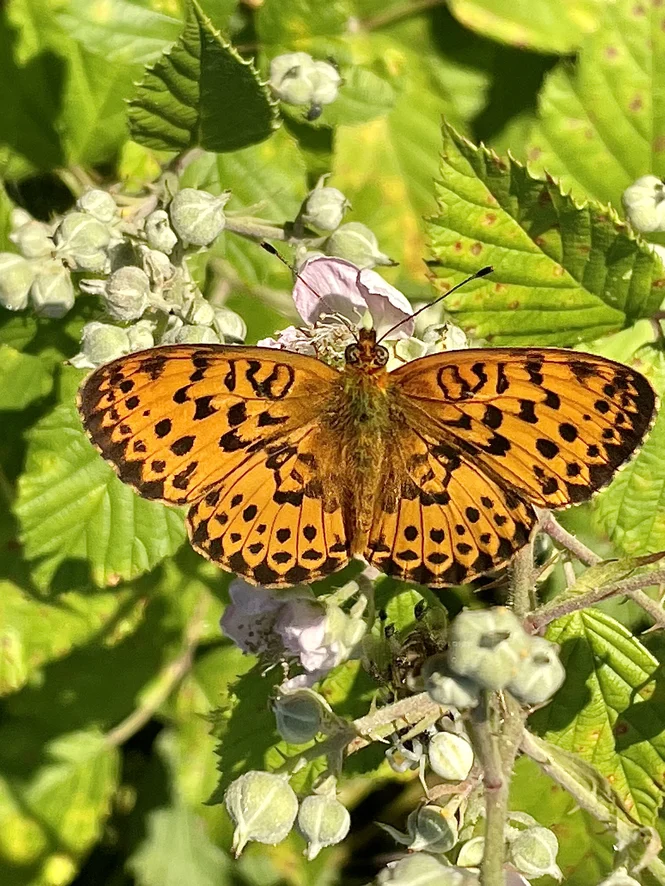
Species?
Brenthis daphne
